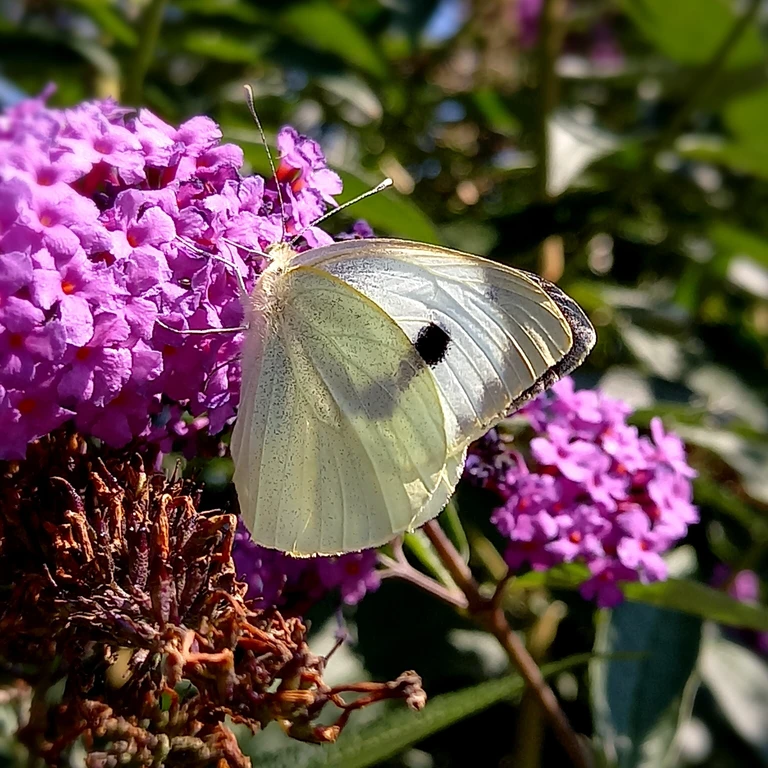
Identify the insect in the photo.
Pieris brassicae
